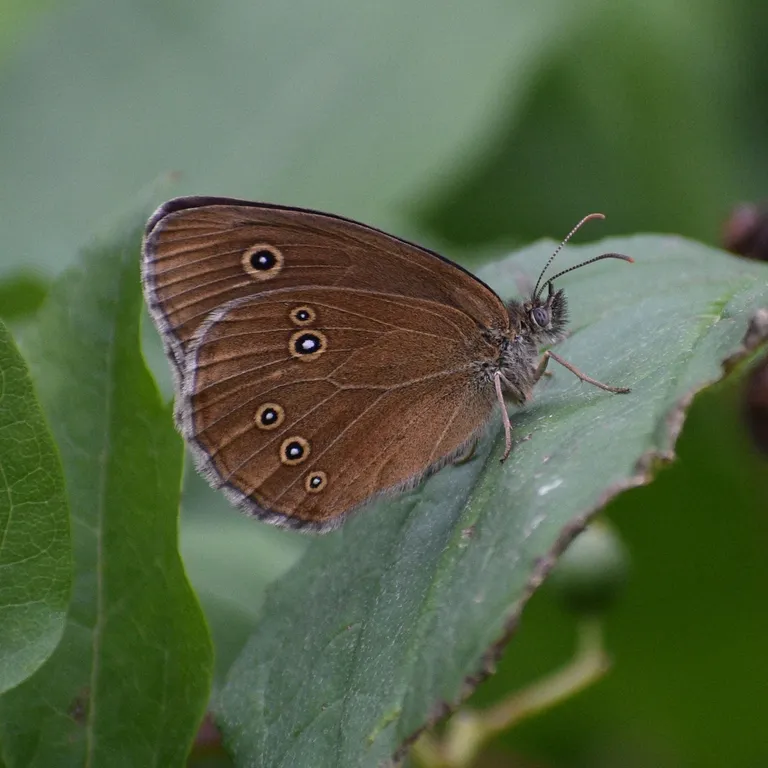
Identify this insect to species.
Aphantopus hyperantus
